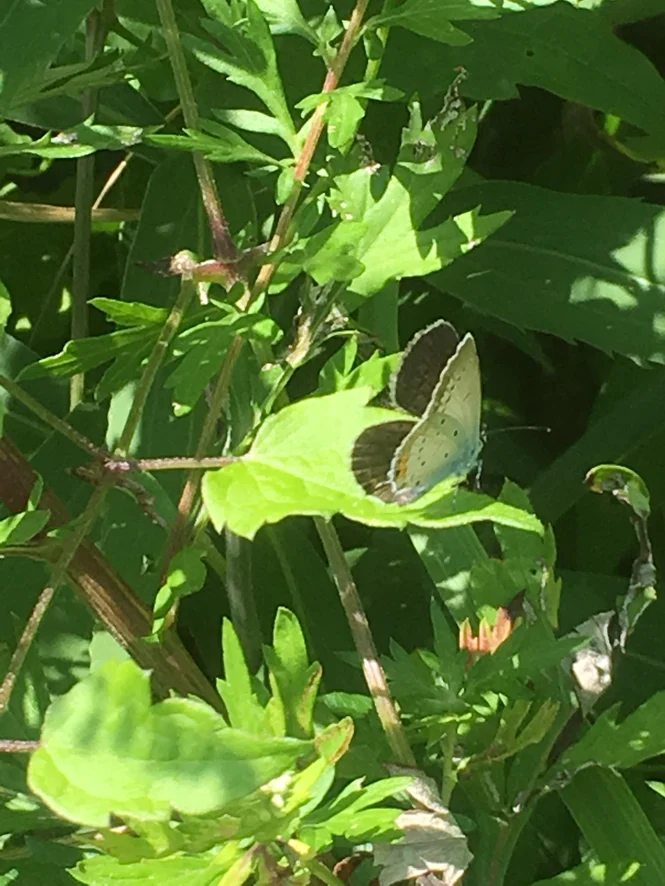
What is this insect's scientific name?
Cupido argiades (also Elkalyce argiades)
